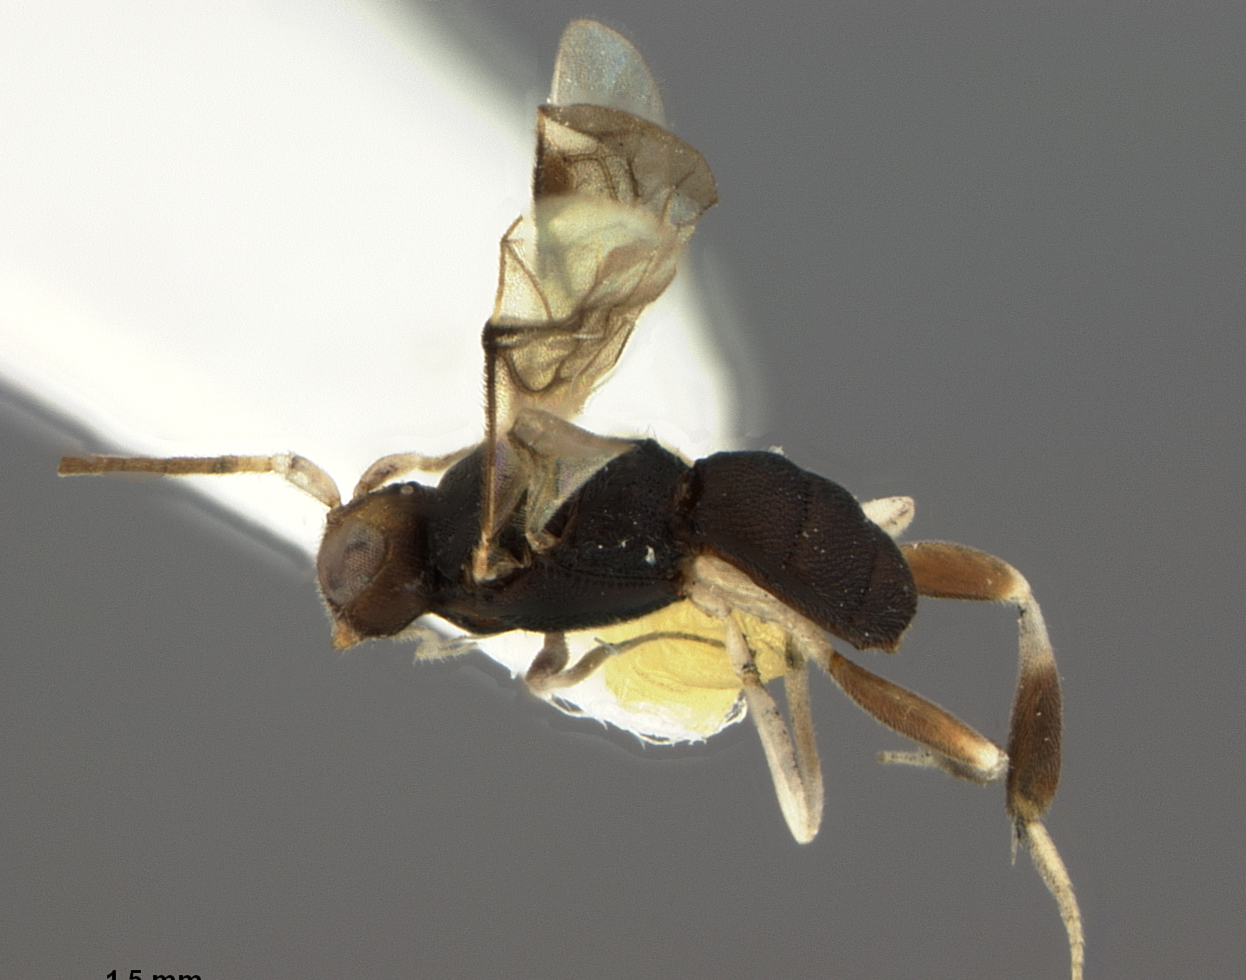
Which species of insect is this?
Phanerotoma albiscapa
